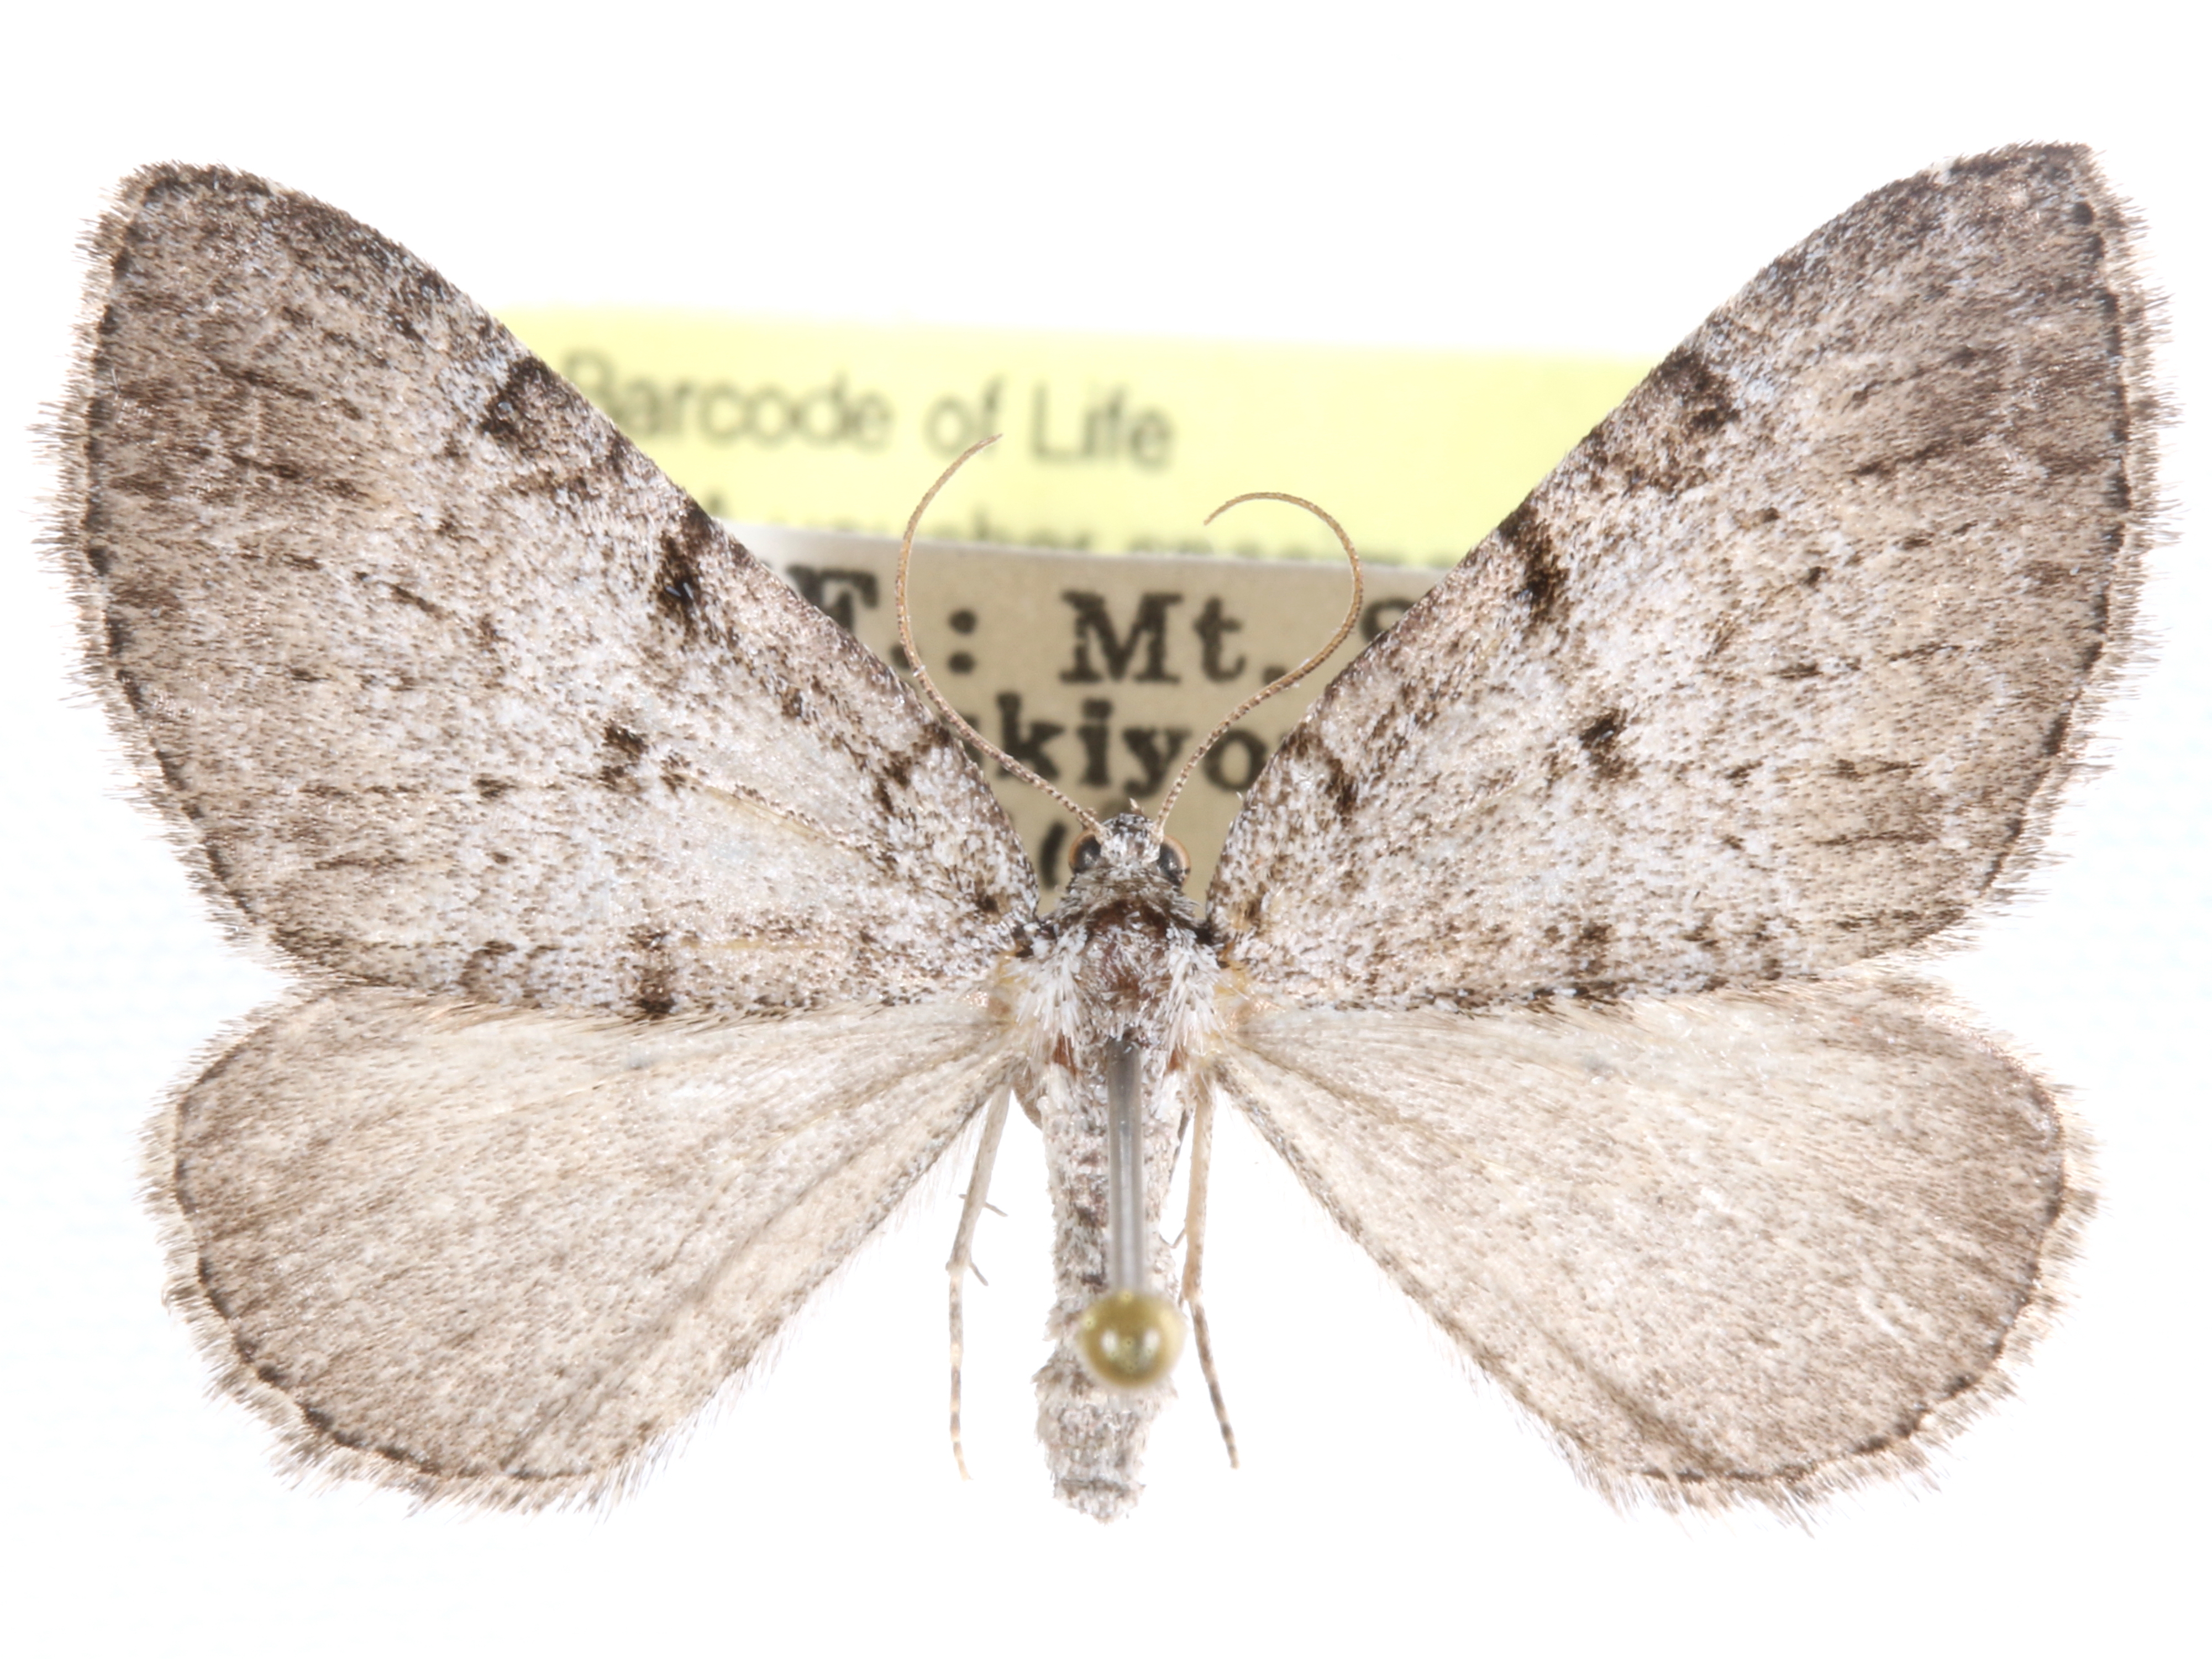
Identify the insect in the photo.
Perizoma curvilinea
